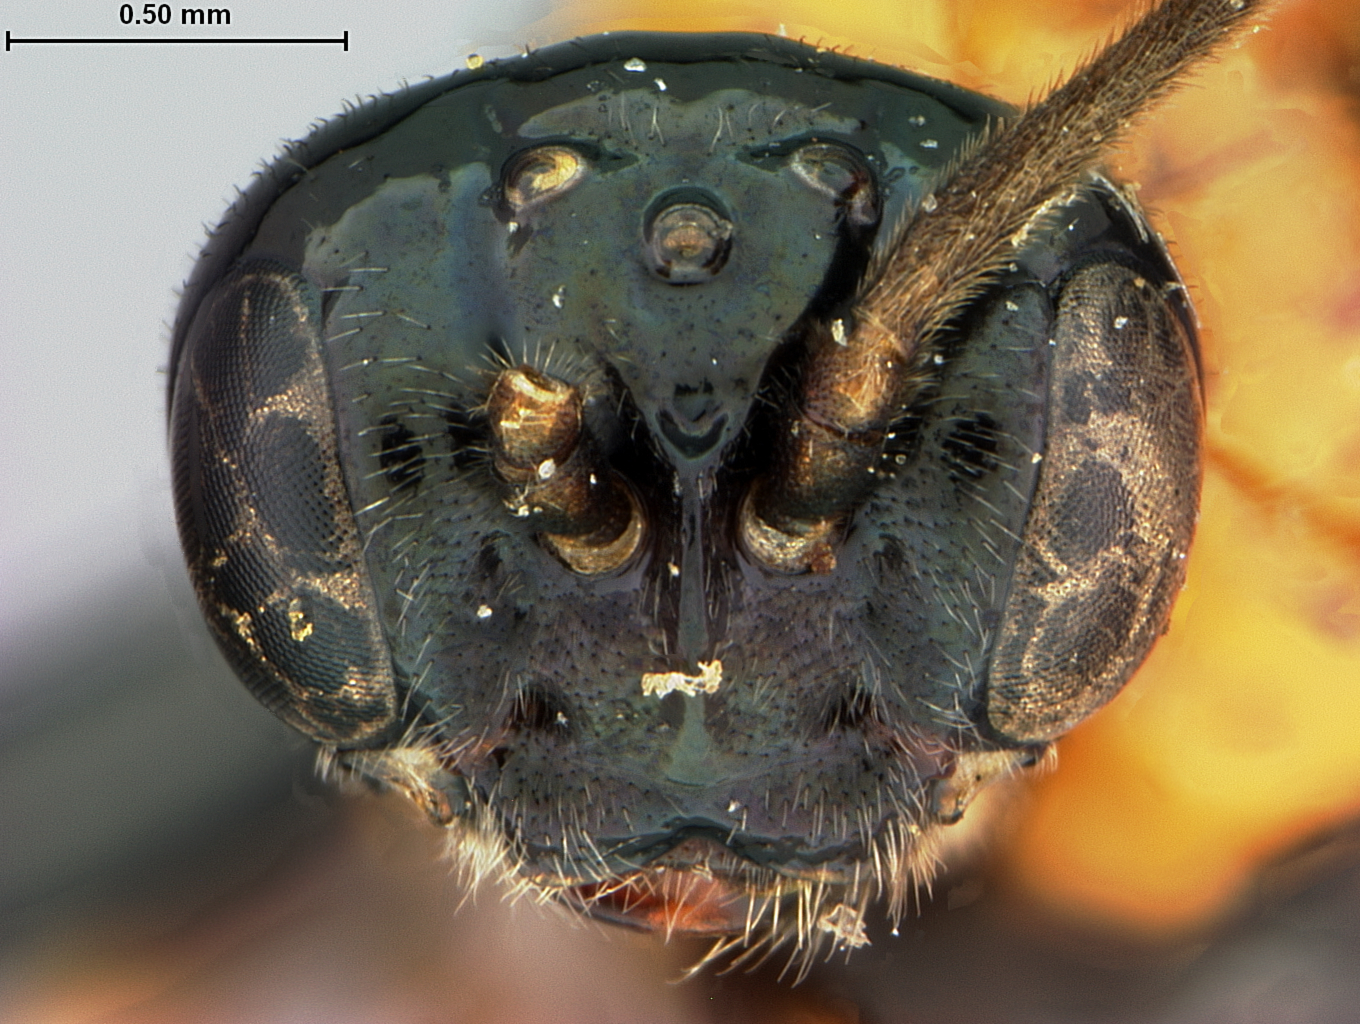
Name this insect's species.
Ptenus vanus
